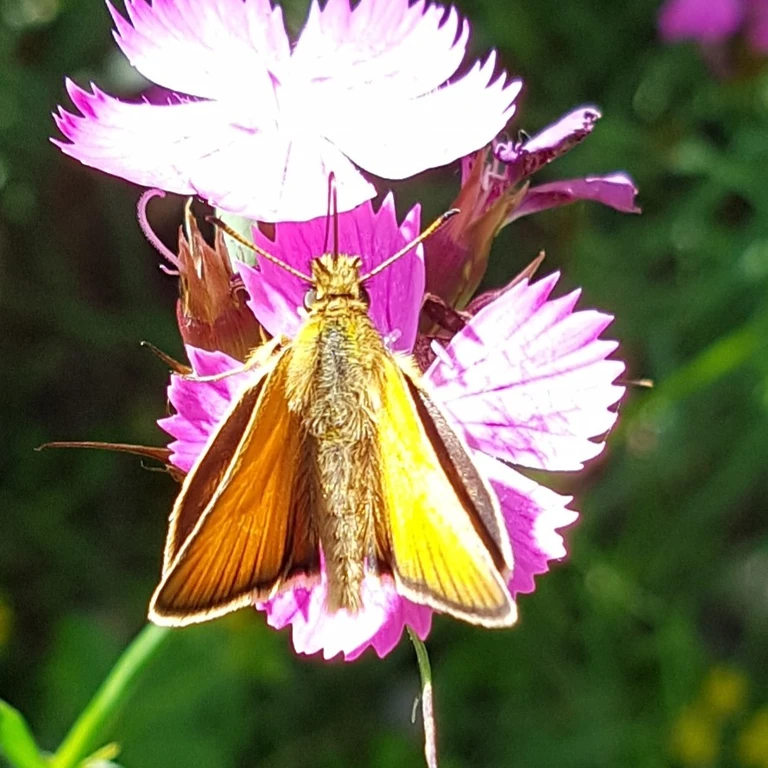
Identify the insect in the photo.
Thymelicus sylvestris
